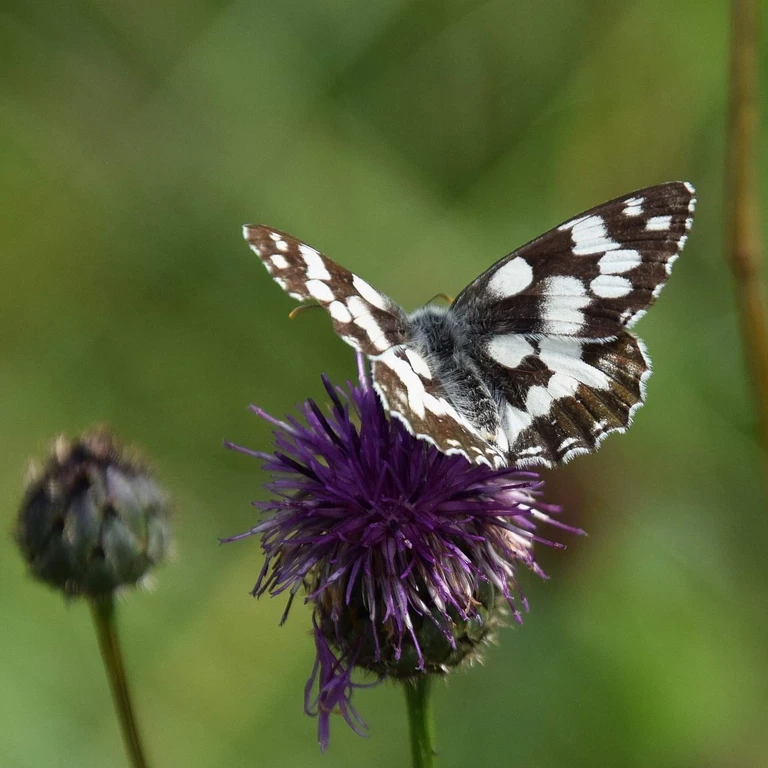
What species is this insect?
Melanargia galathea
